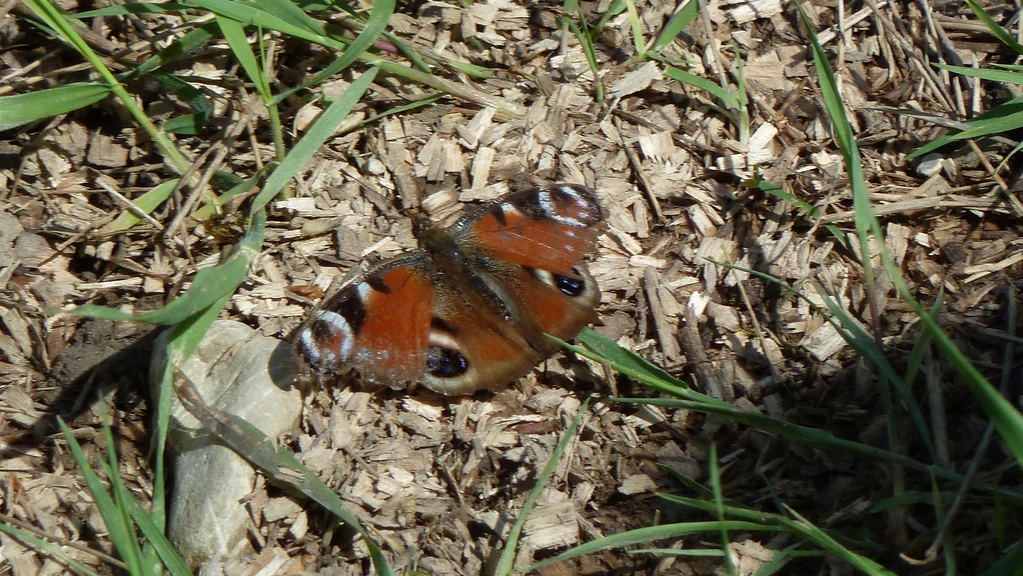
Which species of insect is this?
Aglais io
